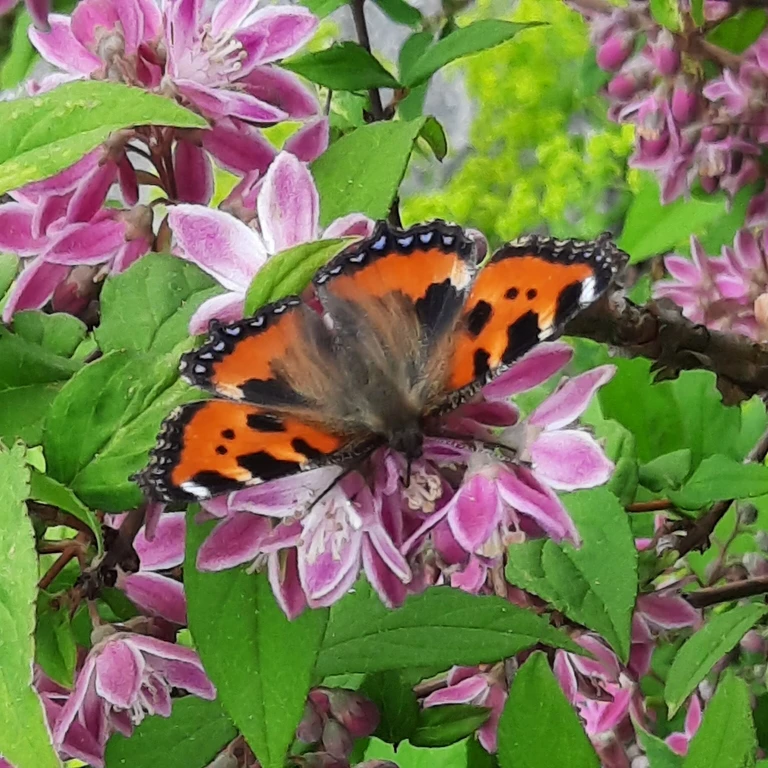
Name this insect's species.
Aglais urticae
